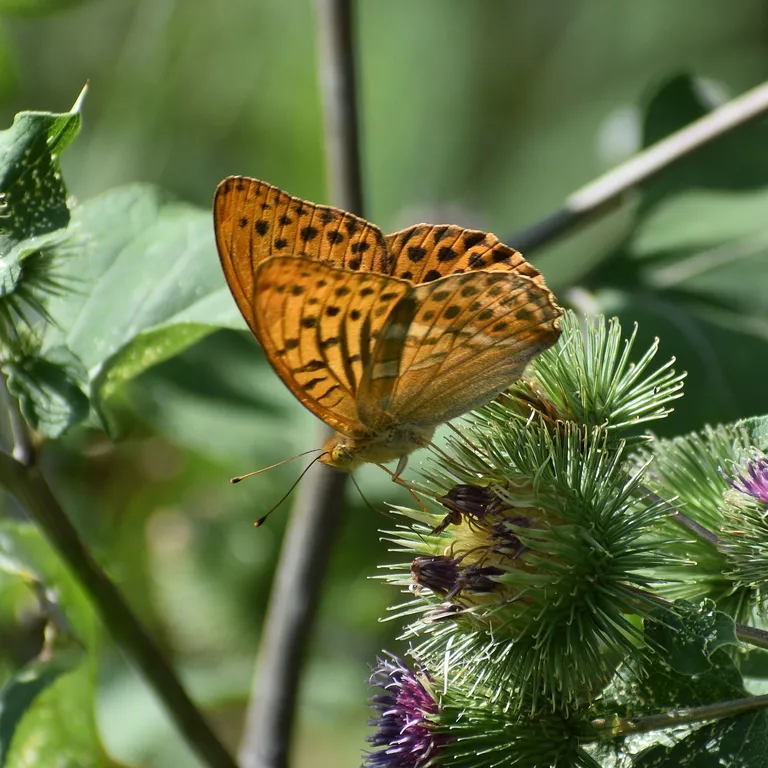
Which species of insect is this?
Argynnis paphia
